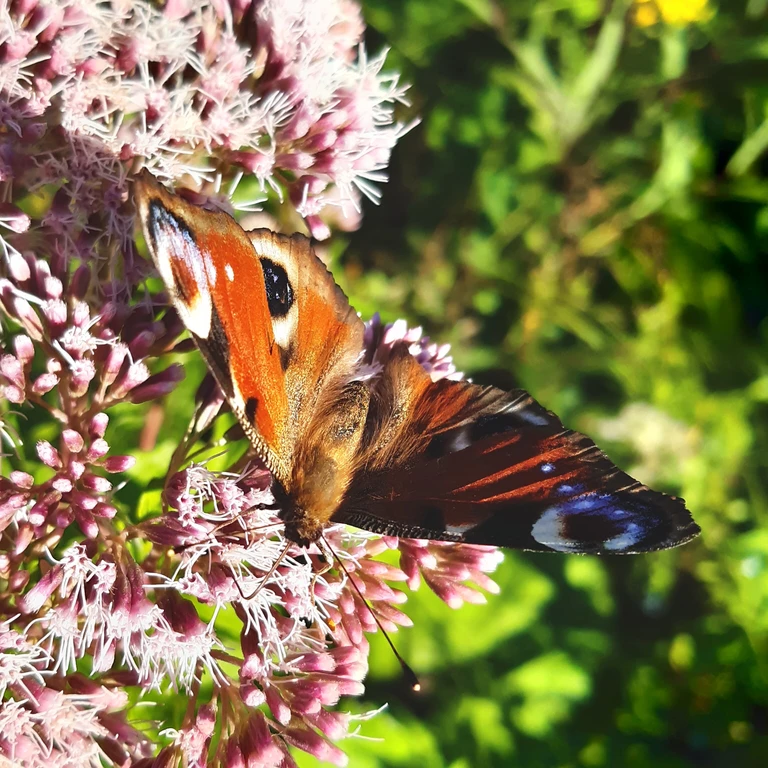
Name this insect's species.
Aglais io
